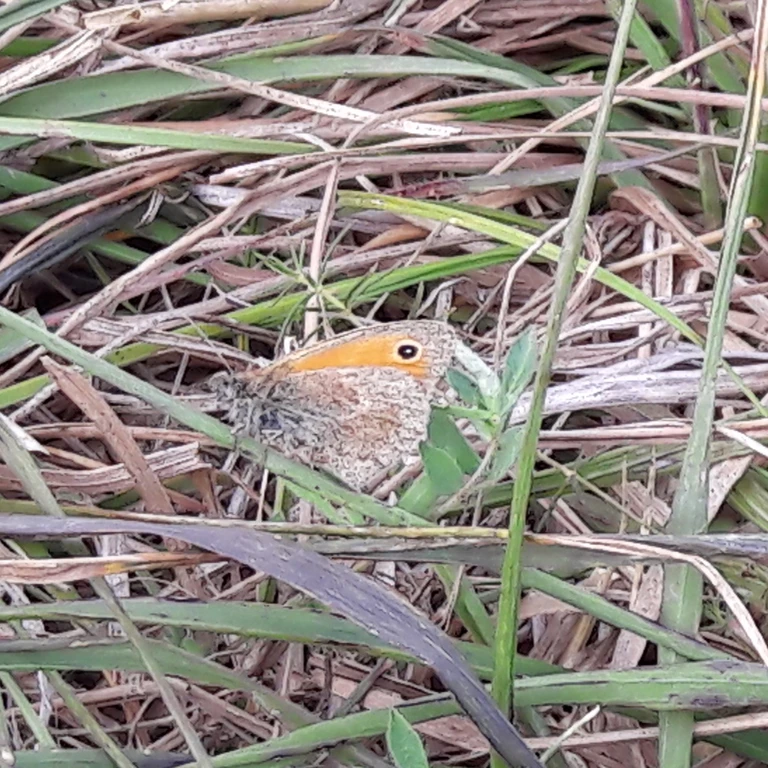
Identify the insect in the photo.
Coenonympha pamphilus
